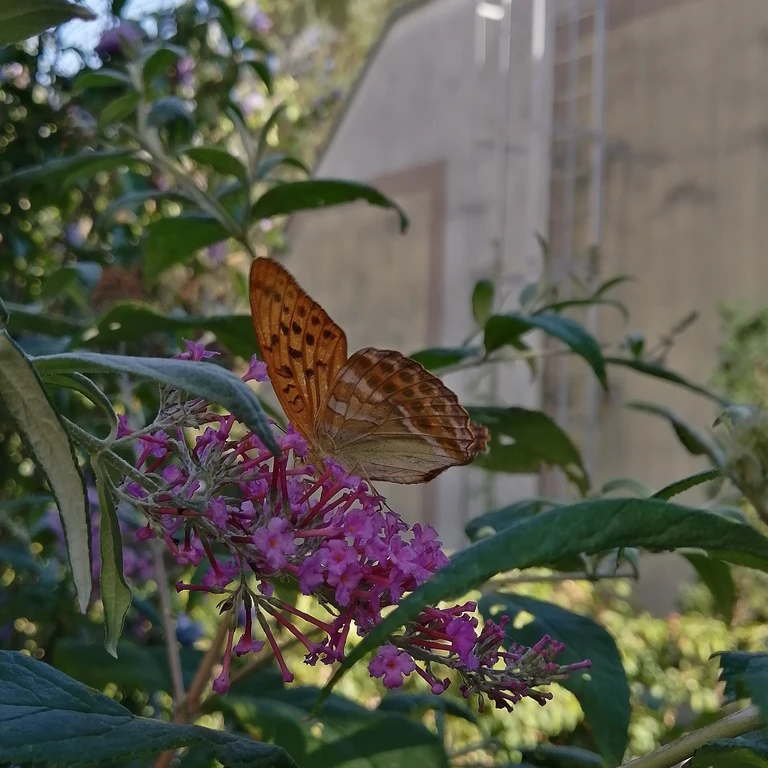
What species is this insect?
Argynnis paphia
